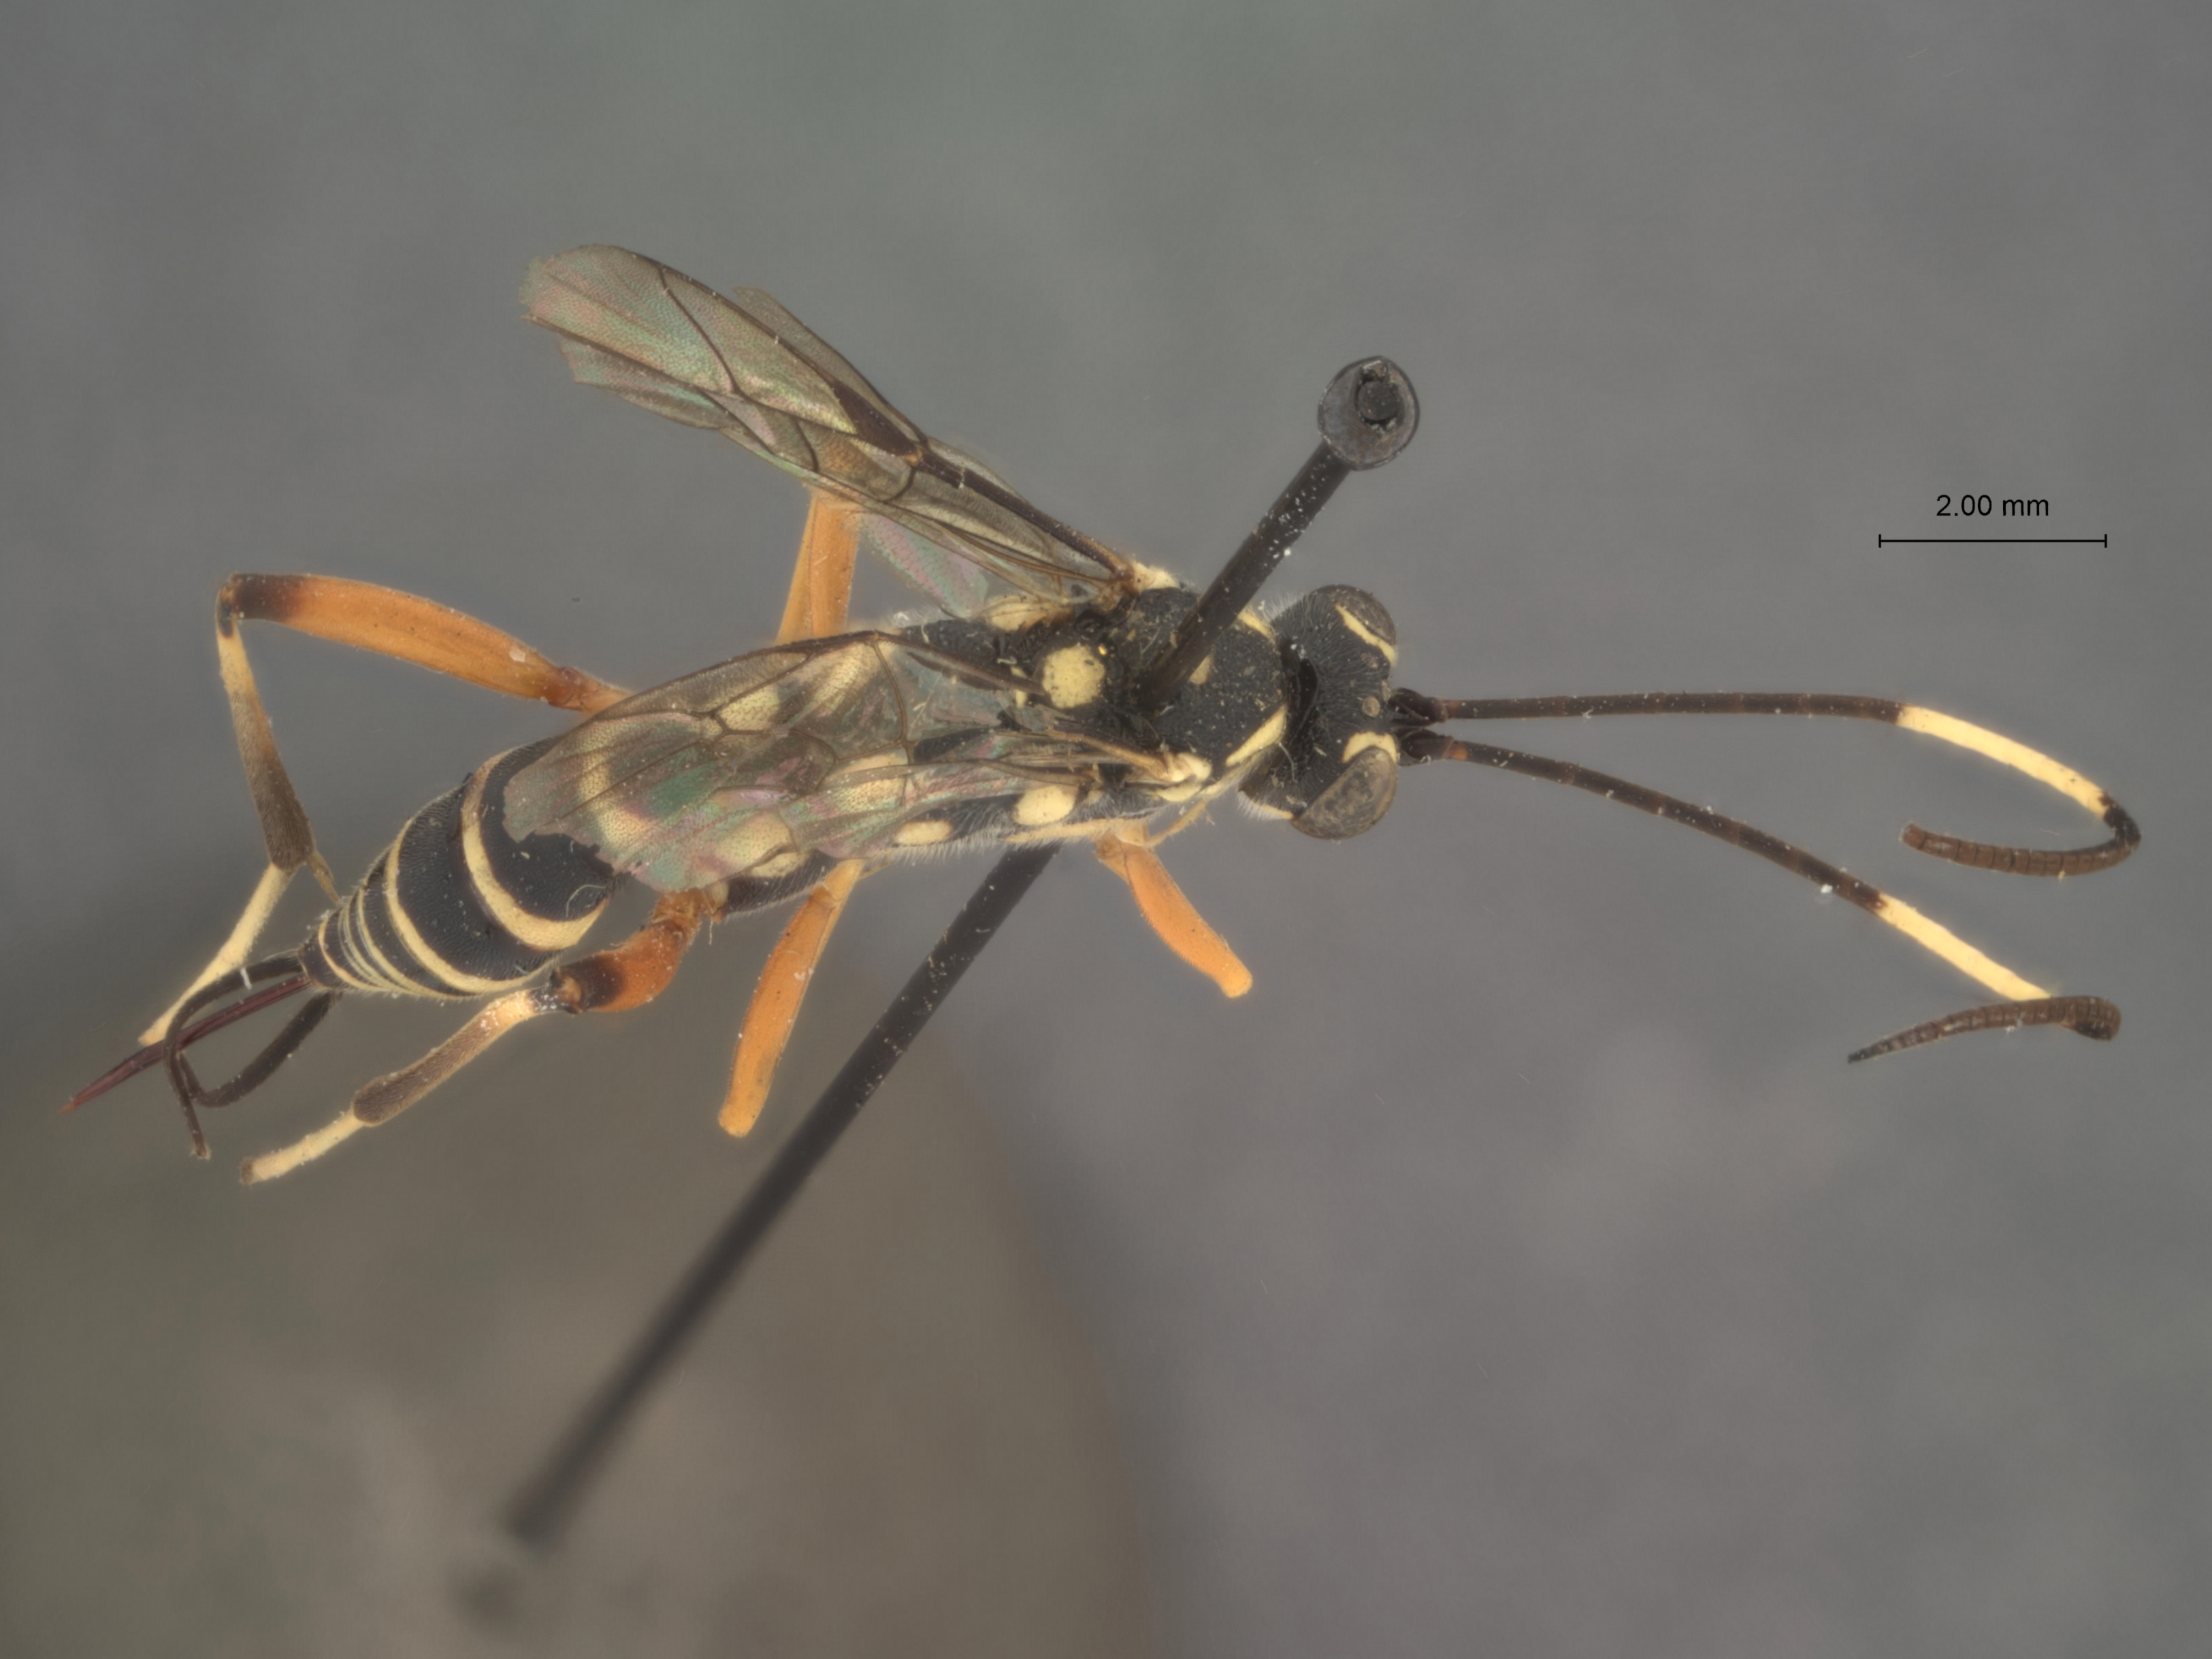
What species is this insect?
Listrognathus albomaculatus
